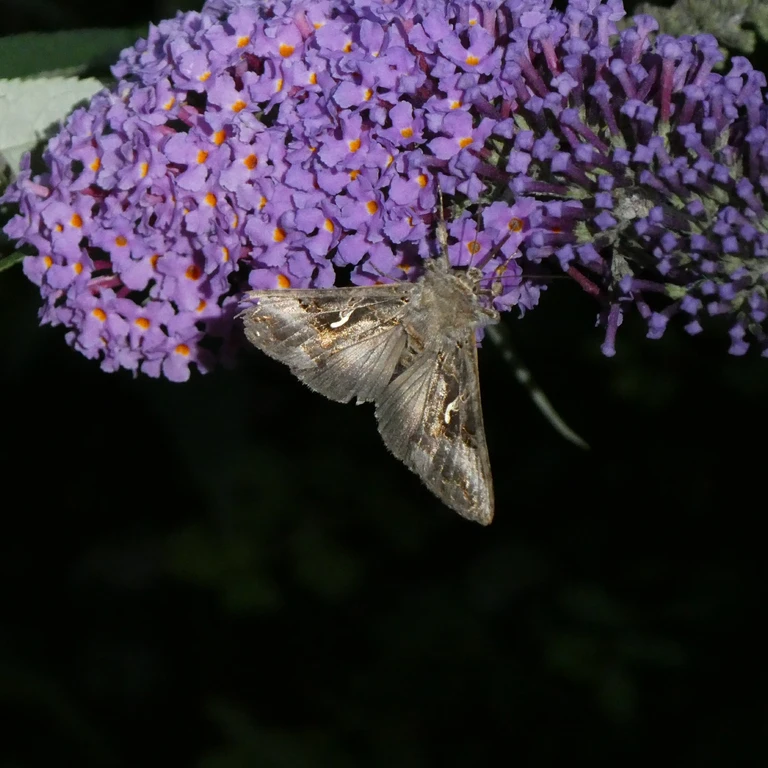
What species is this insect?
Autographa gamma
